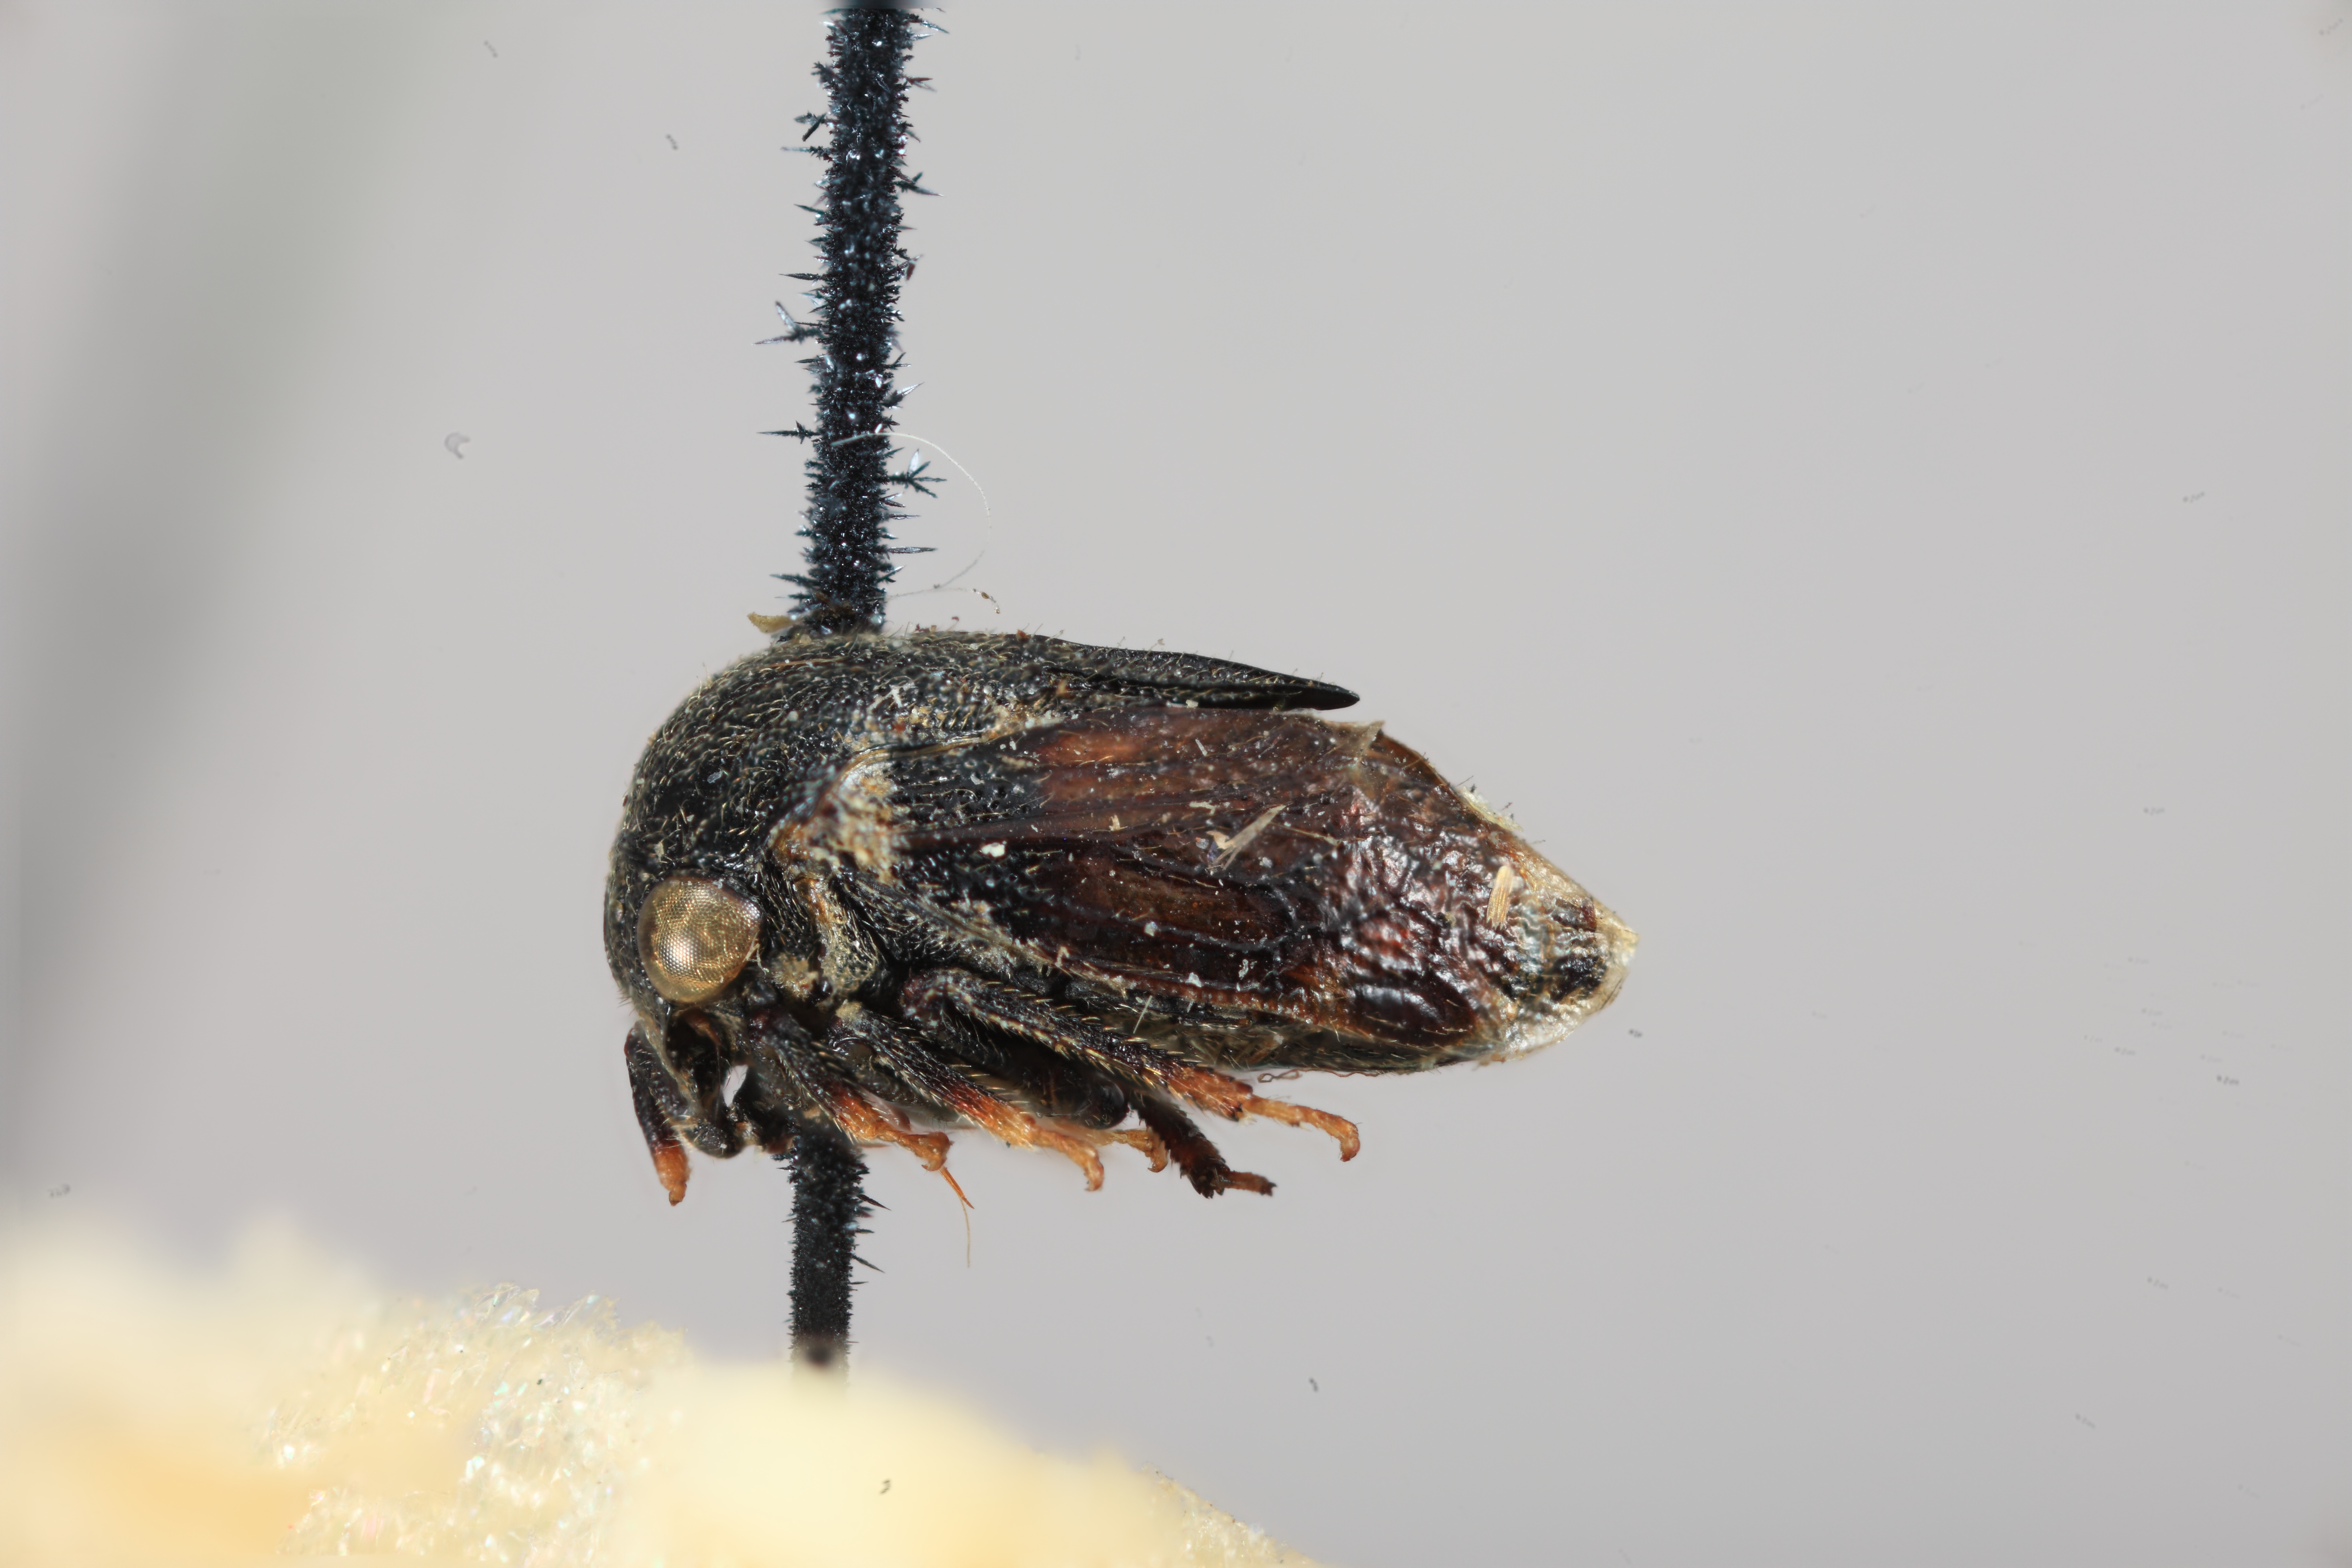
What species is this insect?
Gargara minuta
